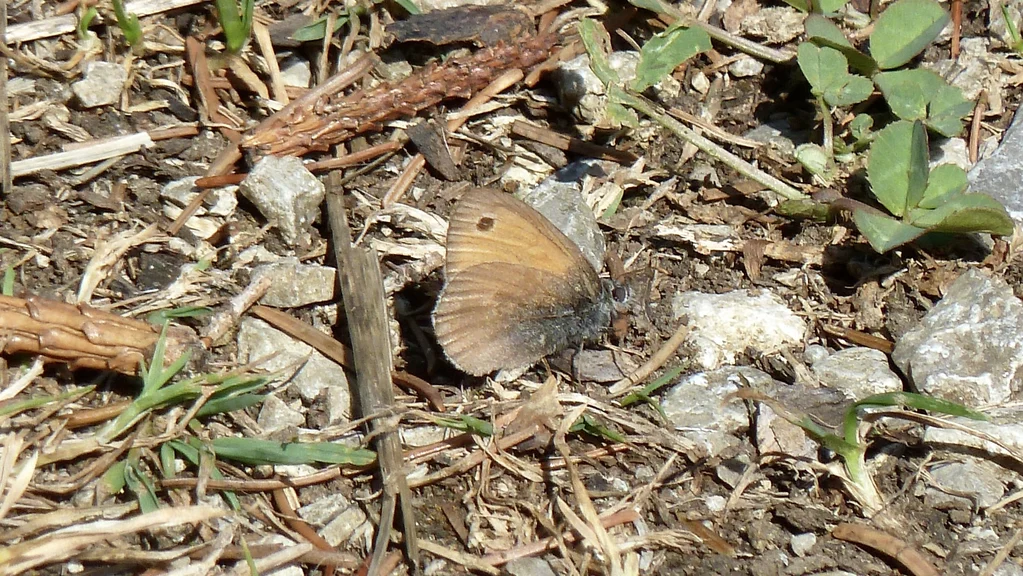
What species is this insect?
Coenonympha pamphilus
